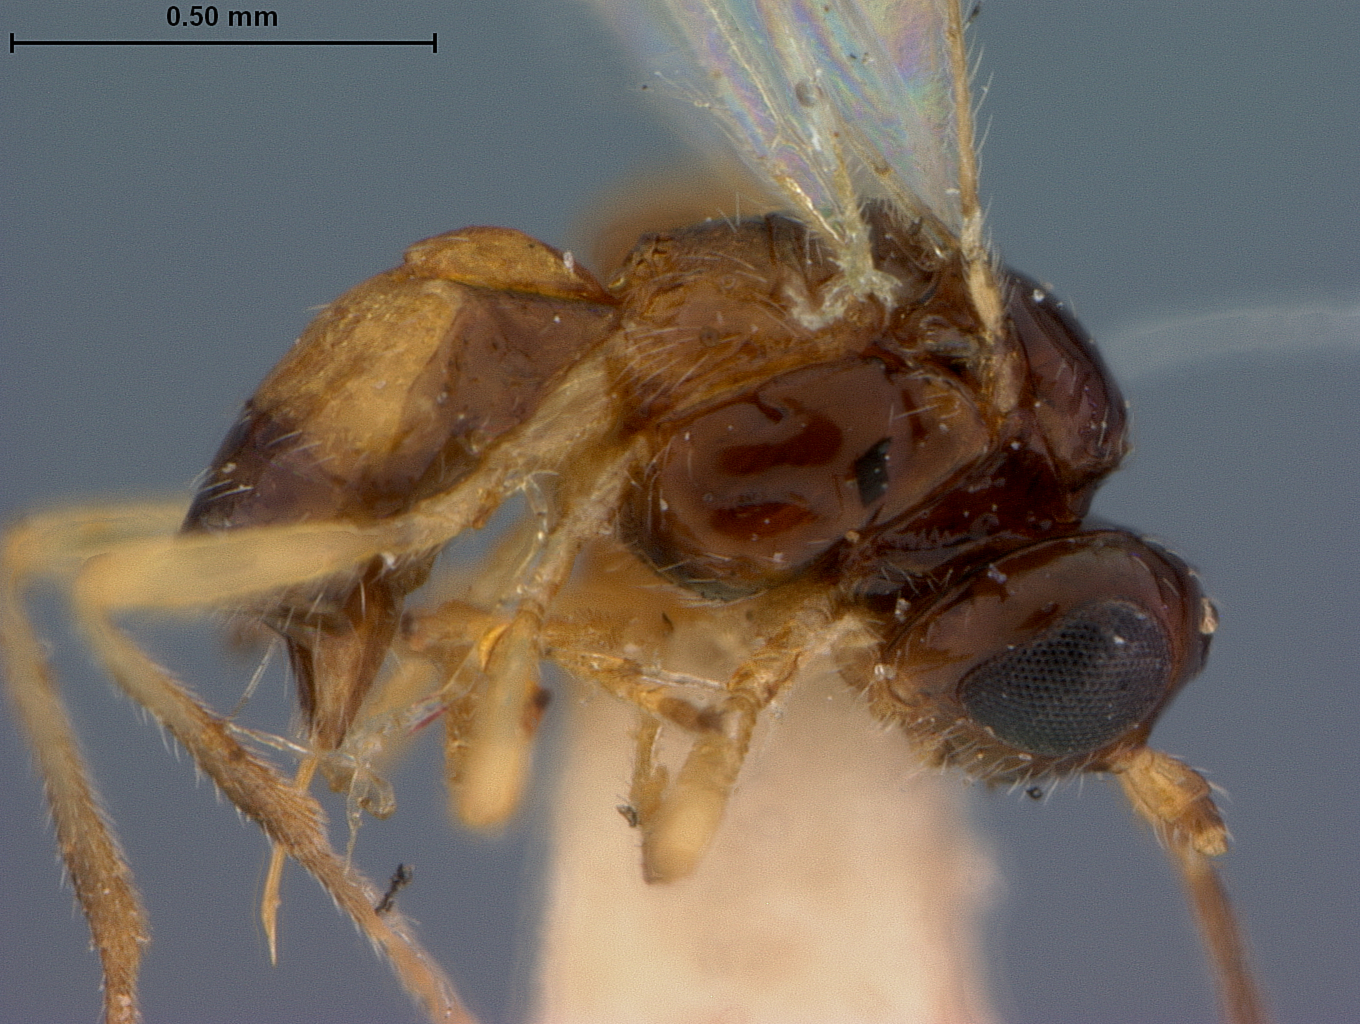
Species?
Opius brownsvillensis
